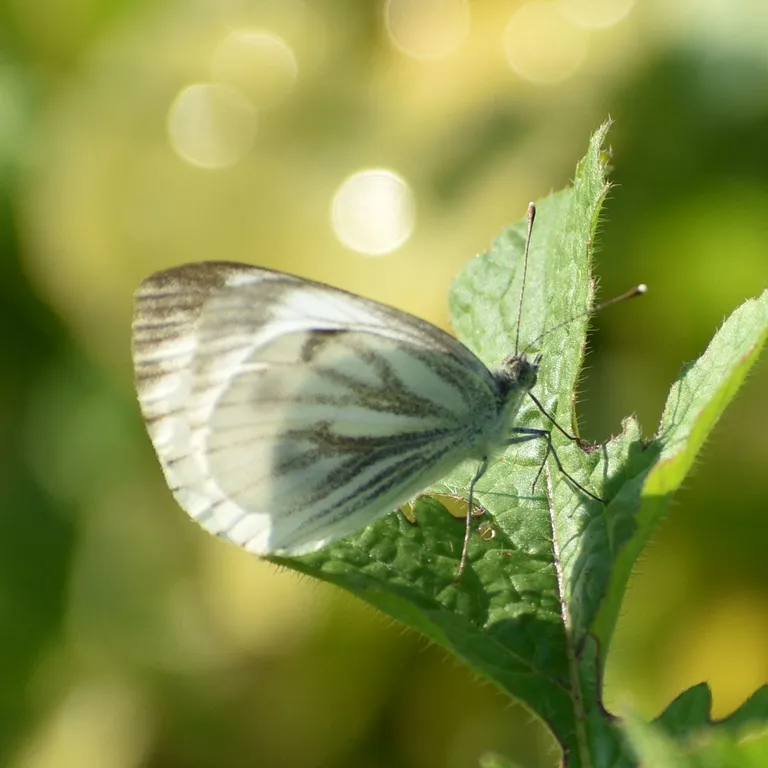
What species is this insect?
Pieris napi
